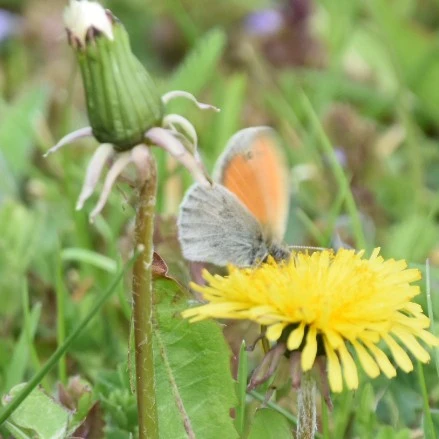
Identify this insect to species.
Coenonympha pamphilus
